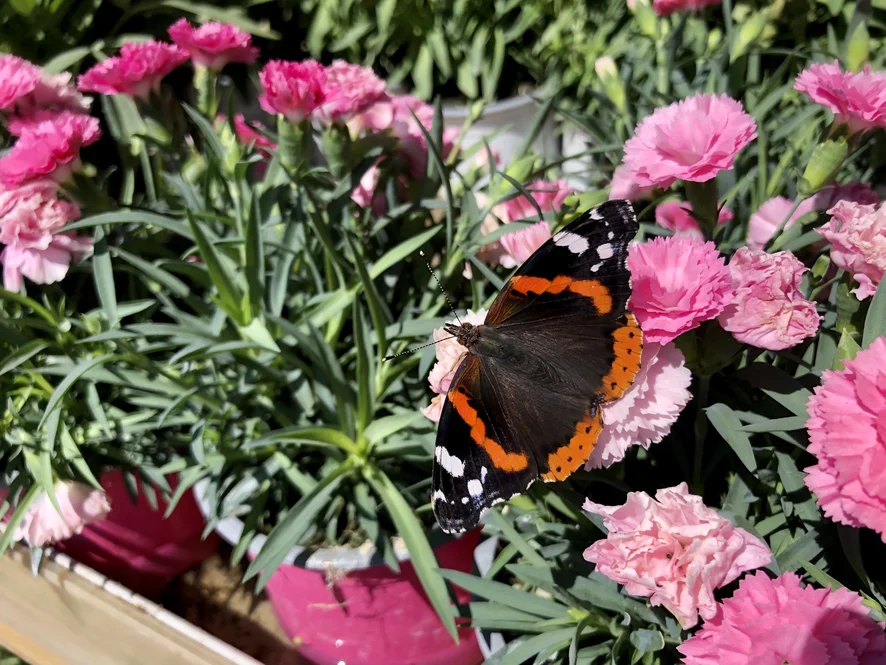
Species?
Vanessa atalanta
